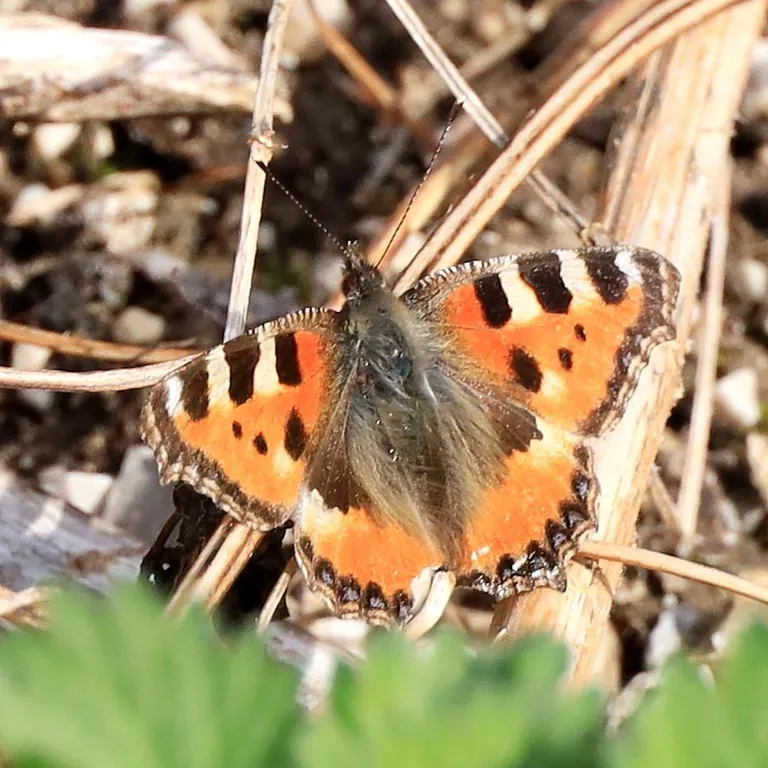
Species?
Aglais urticae
